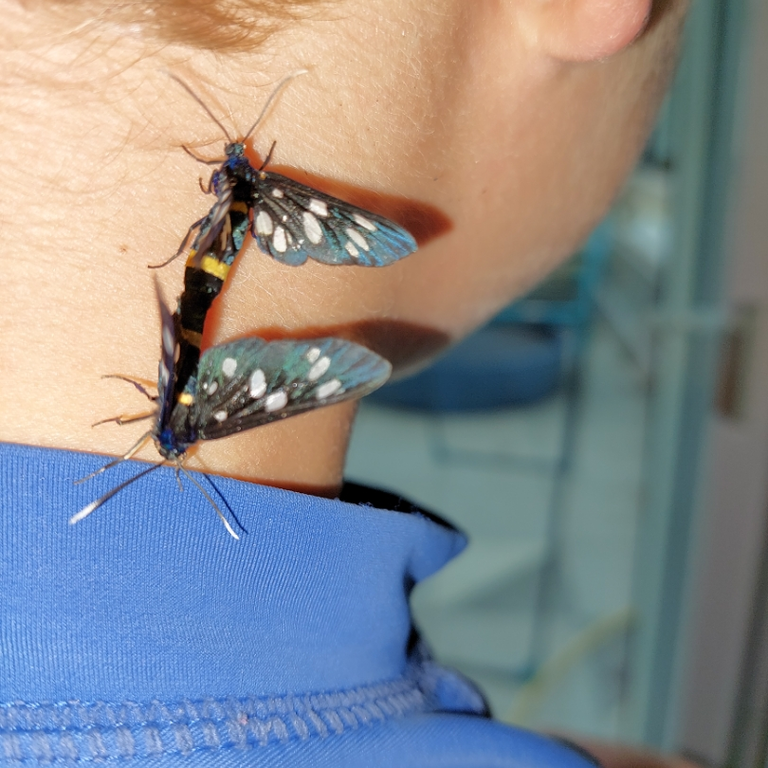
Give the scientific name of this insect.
Amata phegea
